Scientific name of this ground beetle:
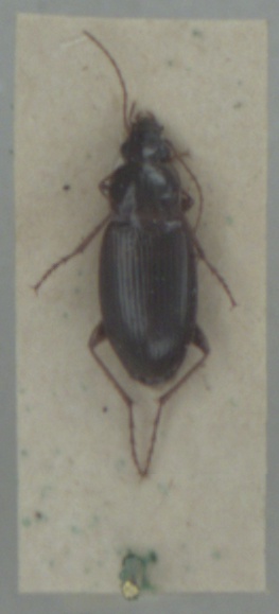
Calathus mollis
